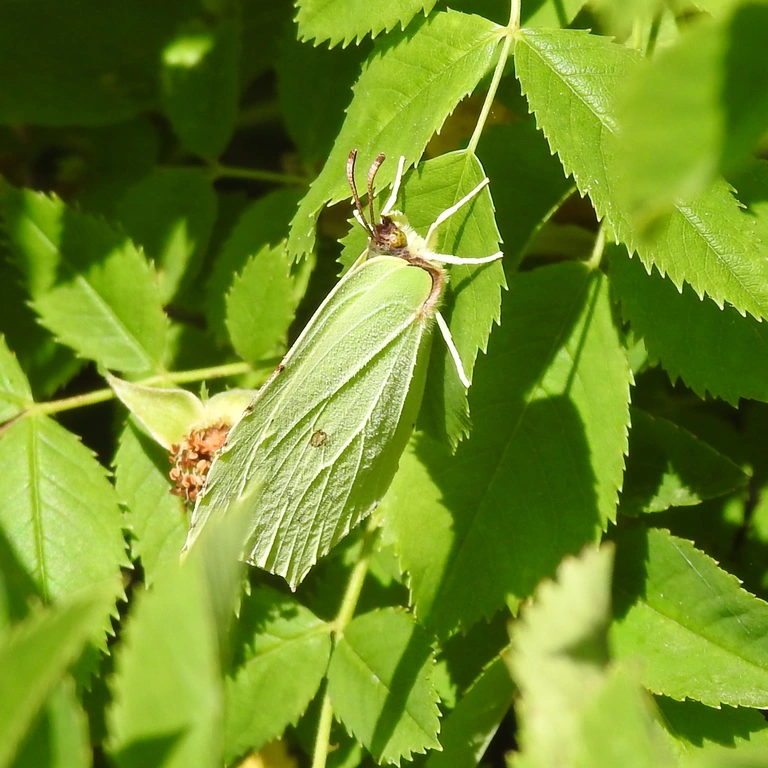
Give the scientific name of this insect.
Gonepteryx rhamni
